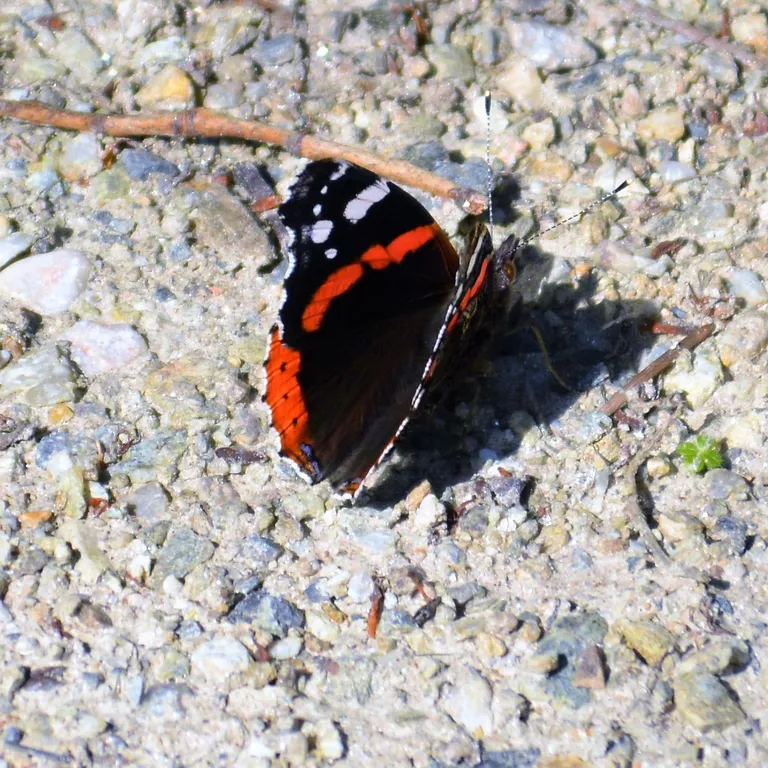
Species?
Vanessa atalanta
